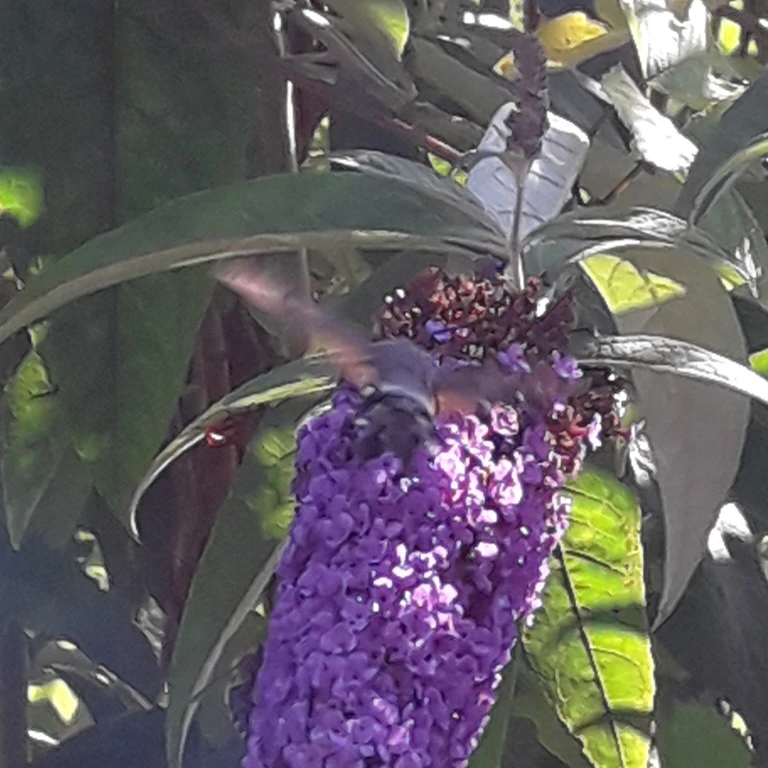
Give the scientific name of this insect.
Macroglossum stellatarum
